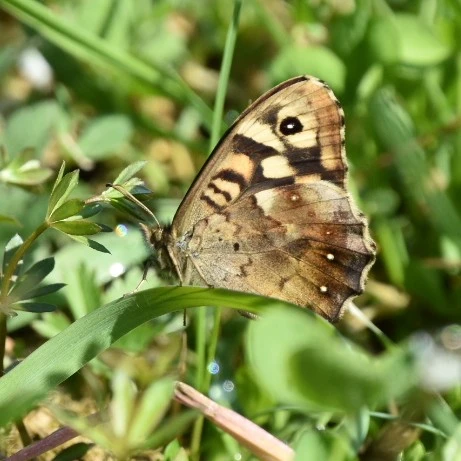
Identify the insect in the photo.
Pararge aegeria
